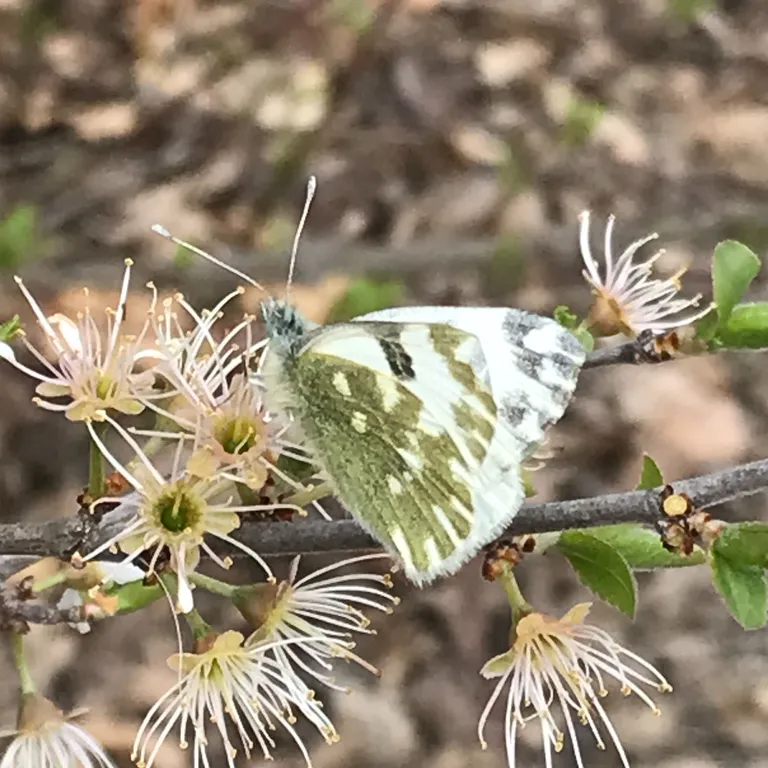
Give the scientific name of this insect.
Pontia edusa
